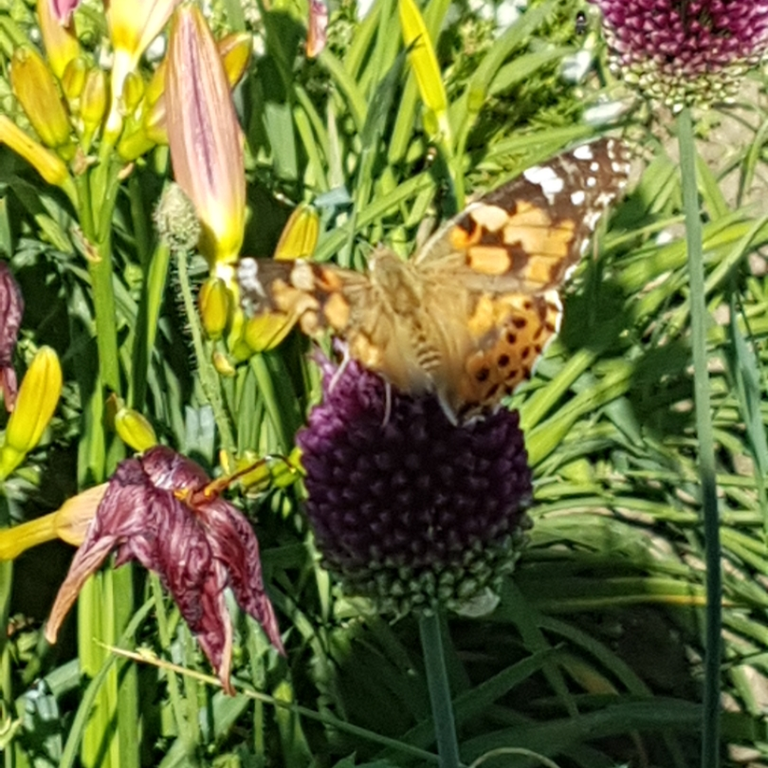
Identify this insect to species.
Vanessa cardui
